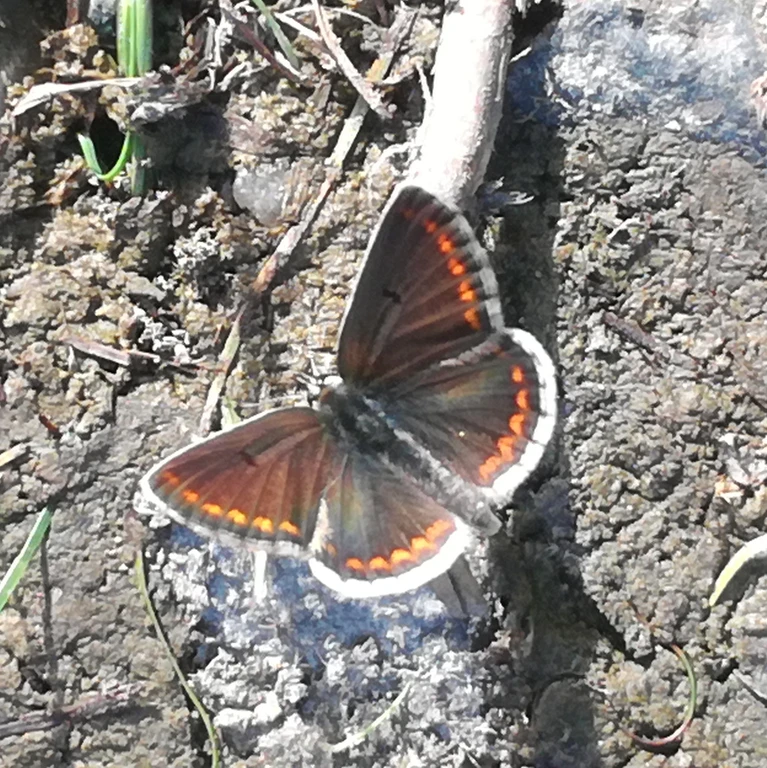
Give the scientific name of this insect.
Aricia agestis/artaxerxes
